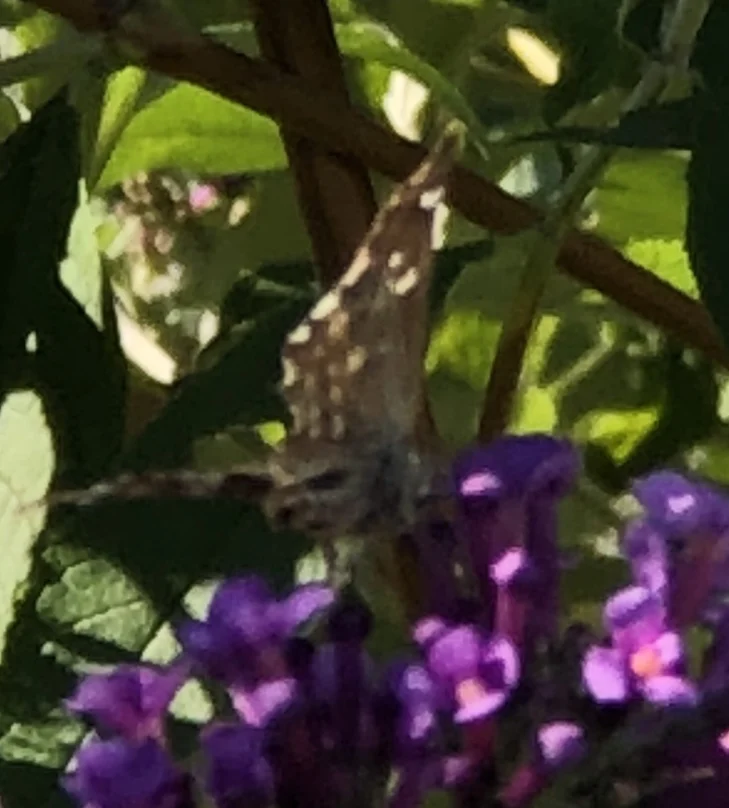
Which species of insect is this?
Carcharodus alceae
